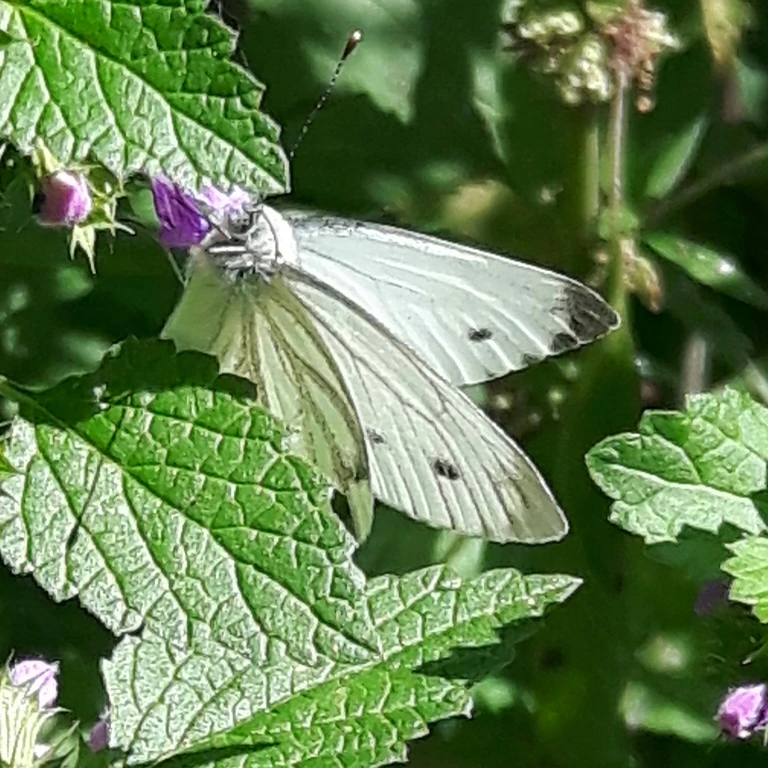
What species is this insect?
Pieris napi
